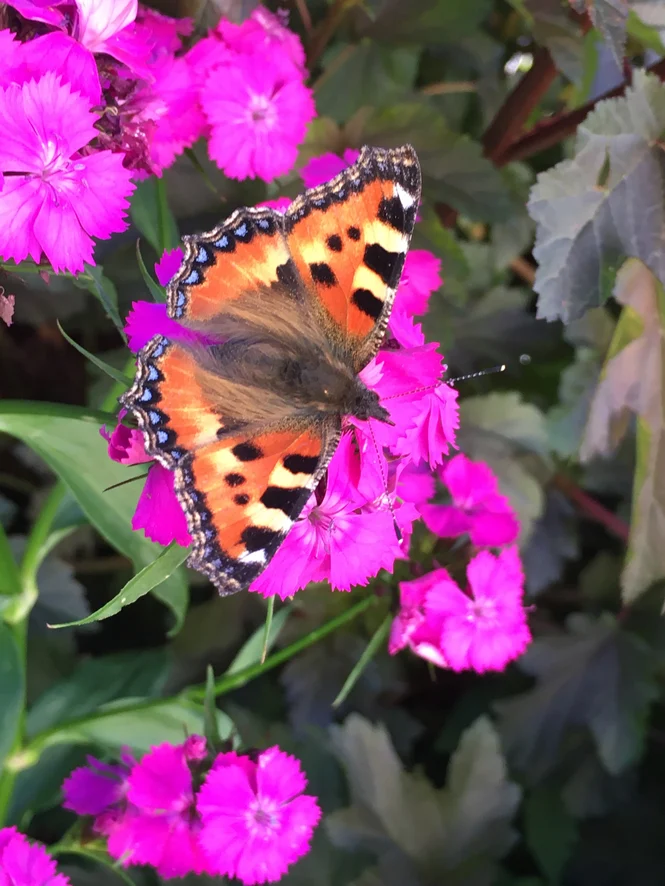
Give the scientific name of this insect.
Aglais urticae
